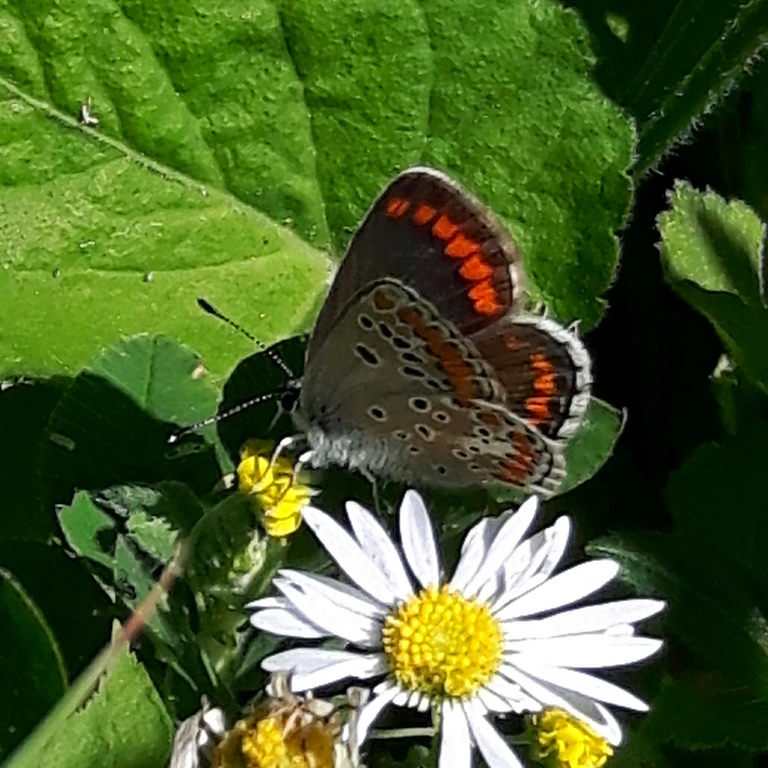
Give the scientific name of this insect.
Aricia agestis/artaxerxes
